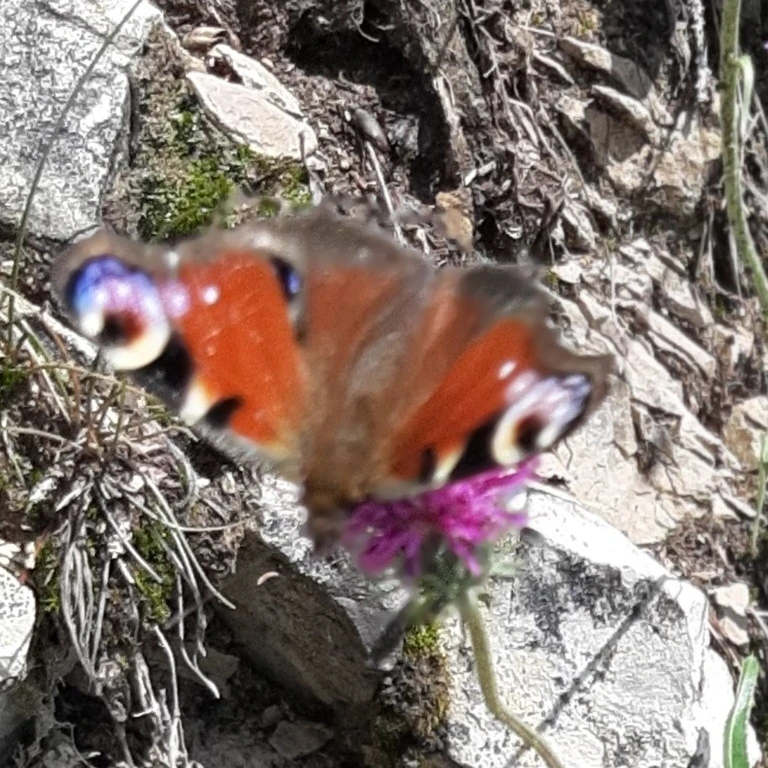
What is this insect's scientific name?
Aglais io
